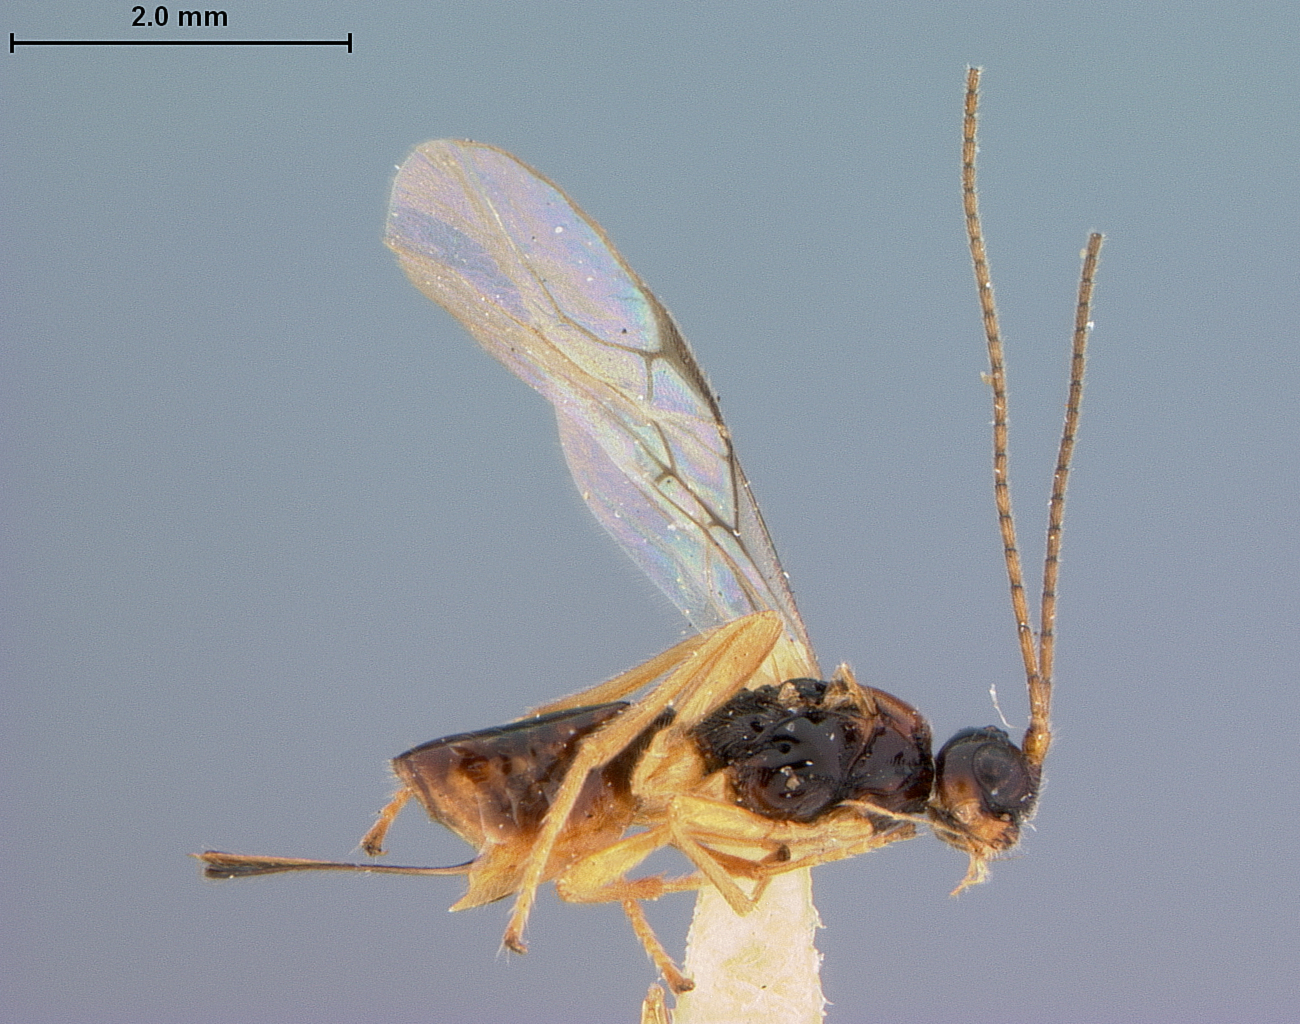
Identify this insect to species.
Phaenocarpa californica
